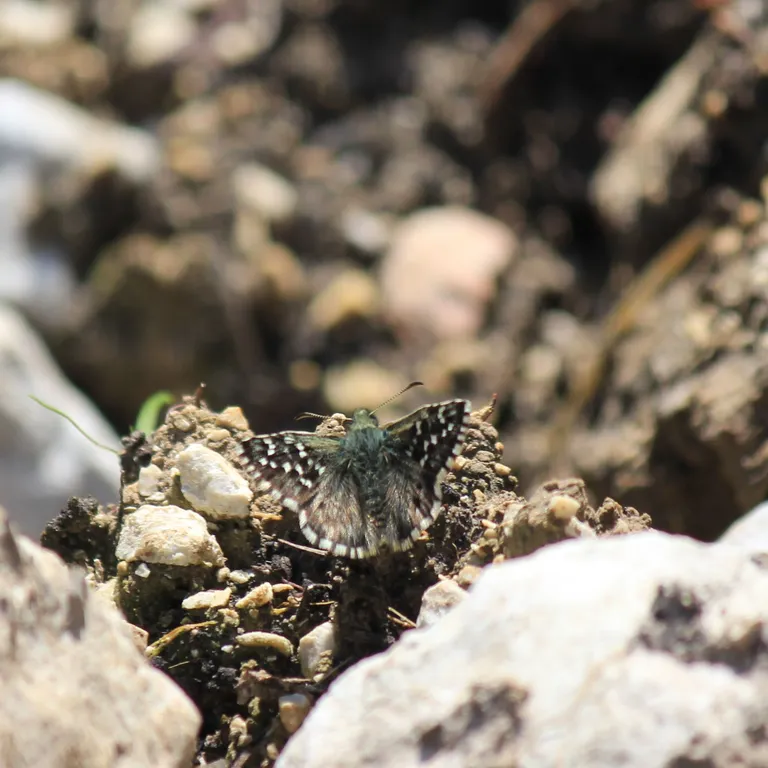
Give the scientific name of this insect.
Pyrgus malvae
